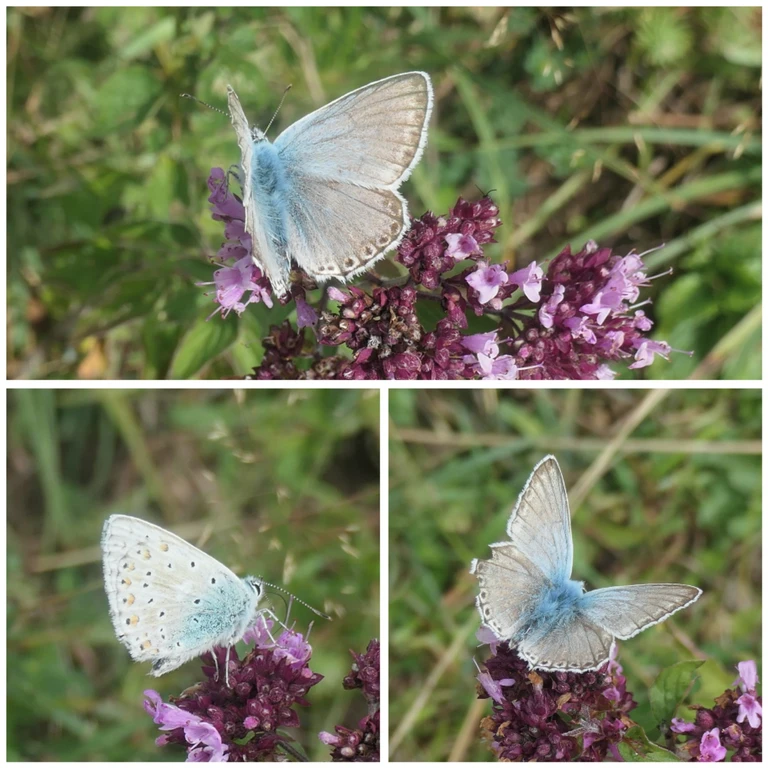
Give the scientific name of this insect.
Lysandra coridon
